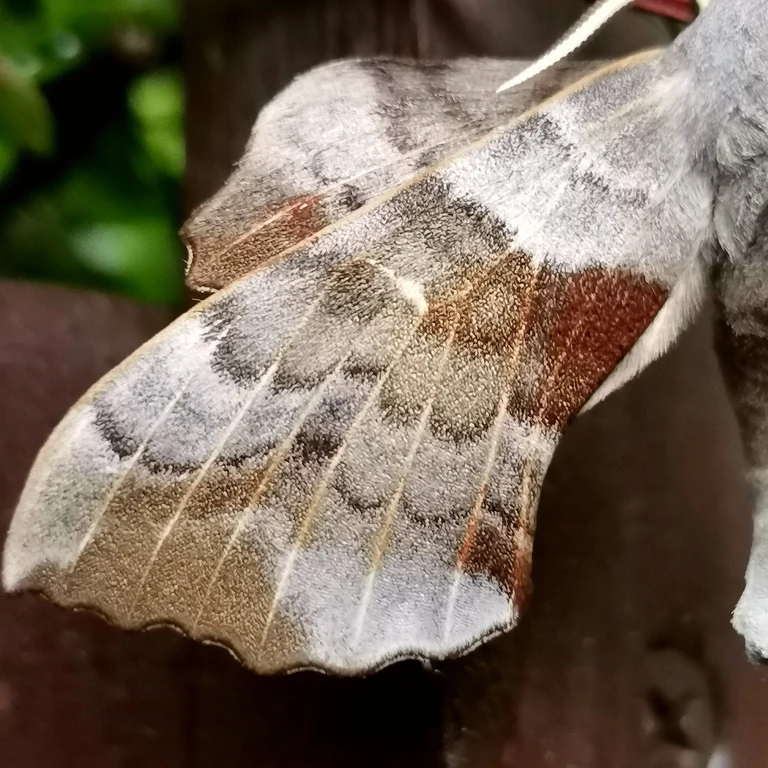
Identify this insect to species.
Laothoe populi
